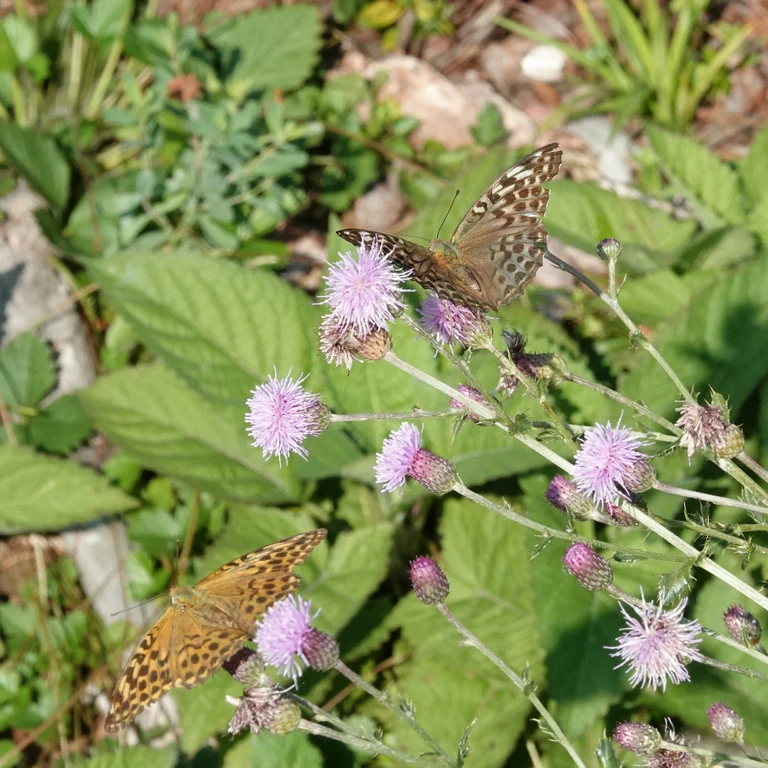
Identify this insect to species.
Argynnis paphia
